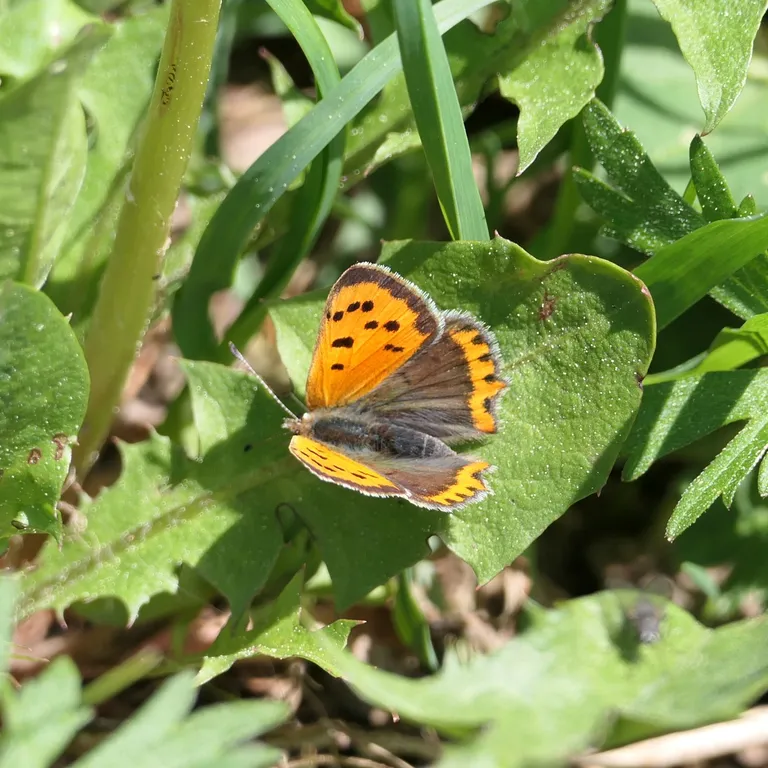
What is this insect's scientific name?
Lycaena phlaeas
